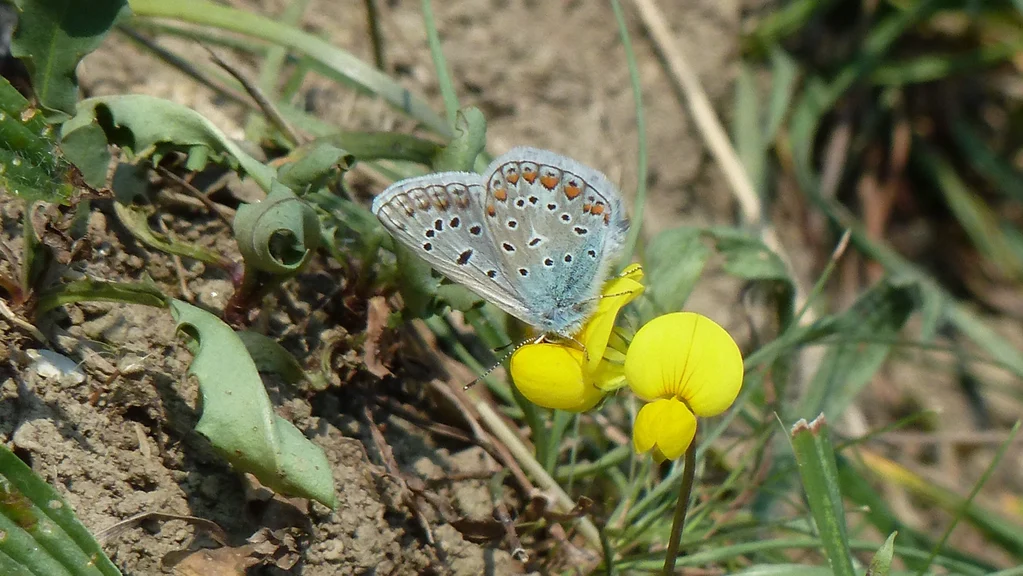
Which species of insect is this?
Polyommatus icarus
